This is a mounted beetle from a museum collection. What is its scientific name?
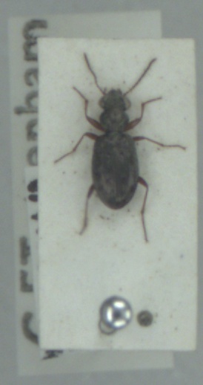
Asaphidion flavipes
